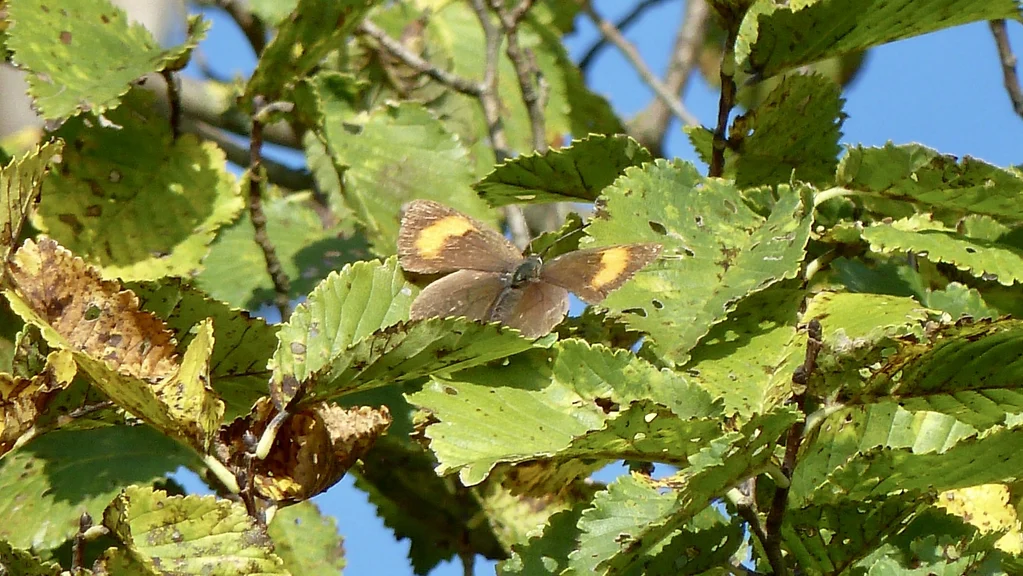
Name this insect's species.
Thecla betulae
